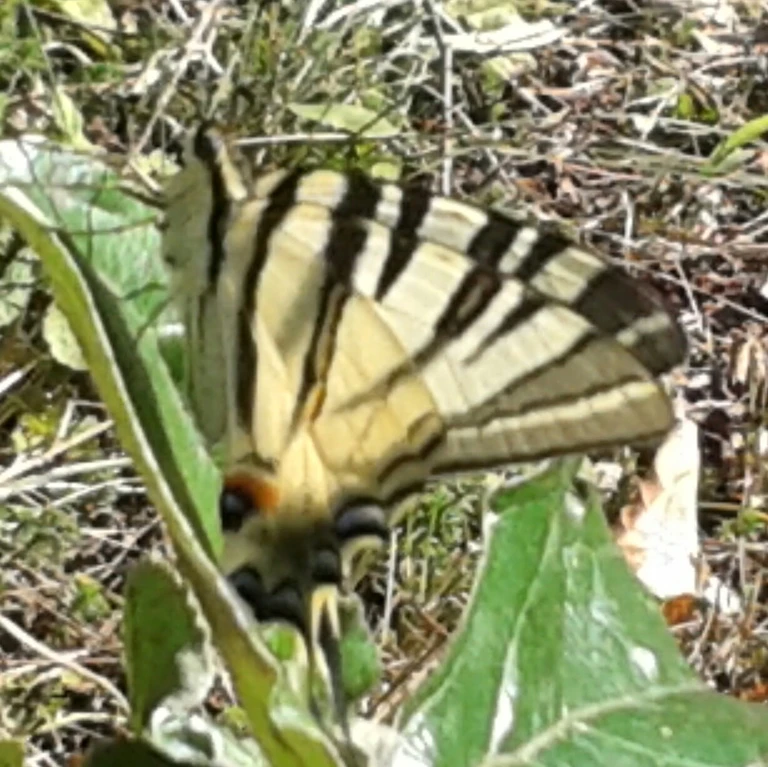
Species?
Iphiclides podalirius
